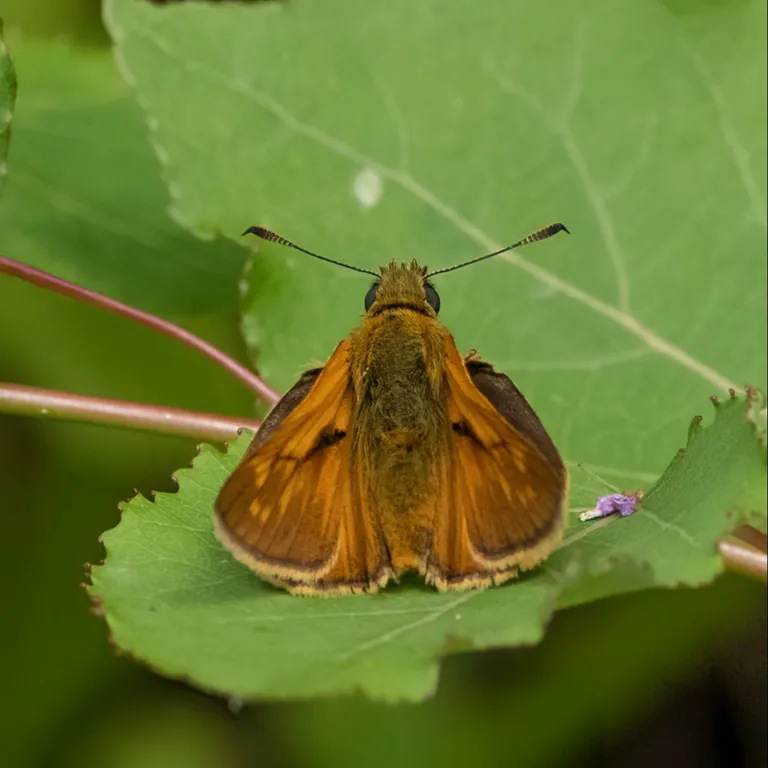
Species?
Ochlodes sylvanus (also Ochlodes venata)
